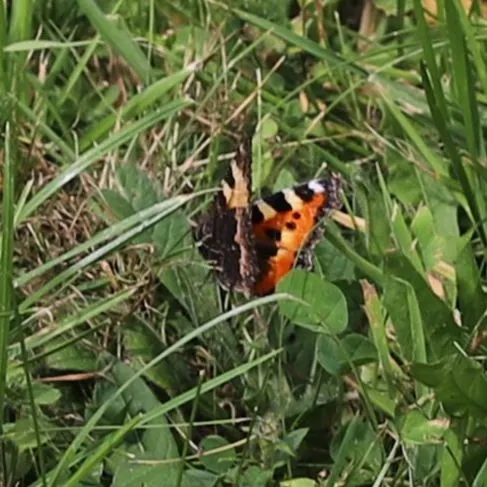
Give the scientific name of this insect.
Aglais urticae
